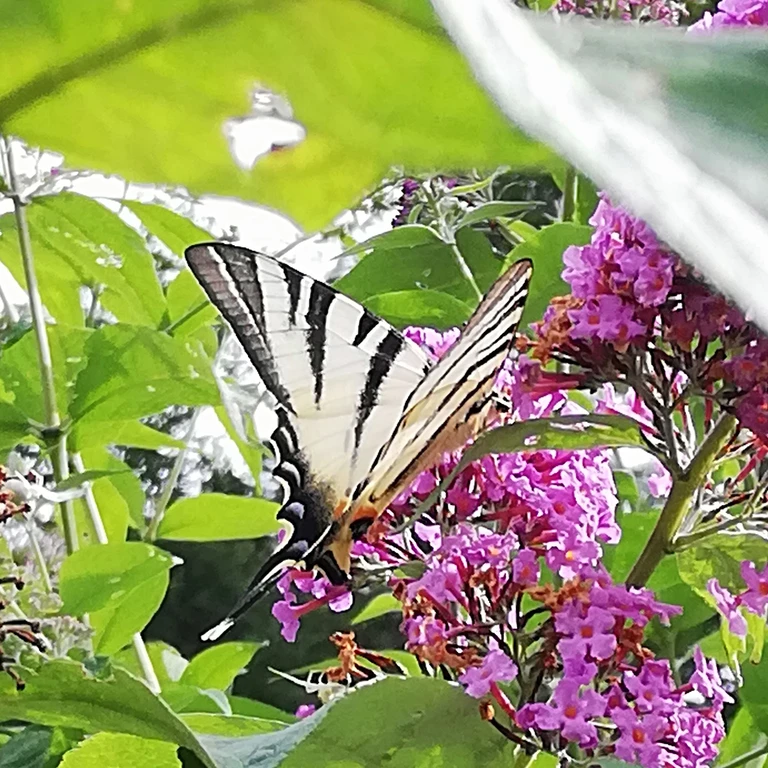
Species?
Iphiclides podalirius
